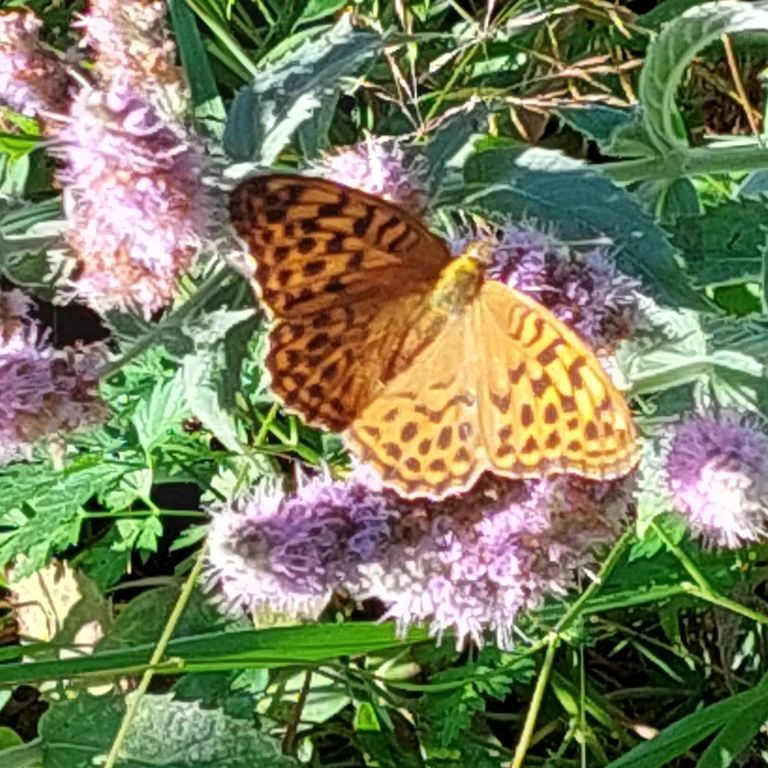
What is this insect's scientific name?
Argynnis paphia
